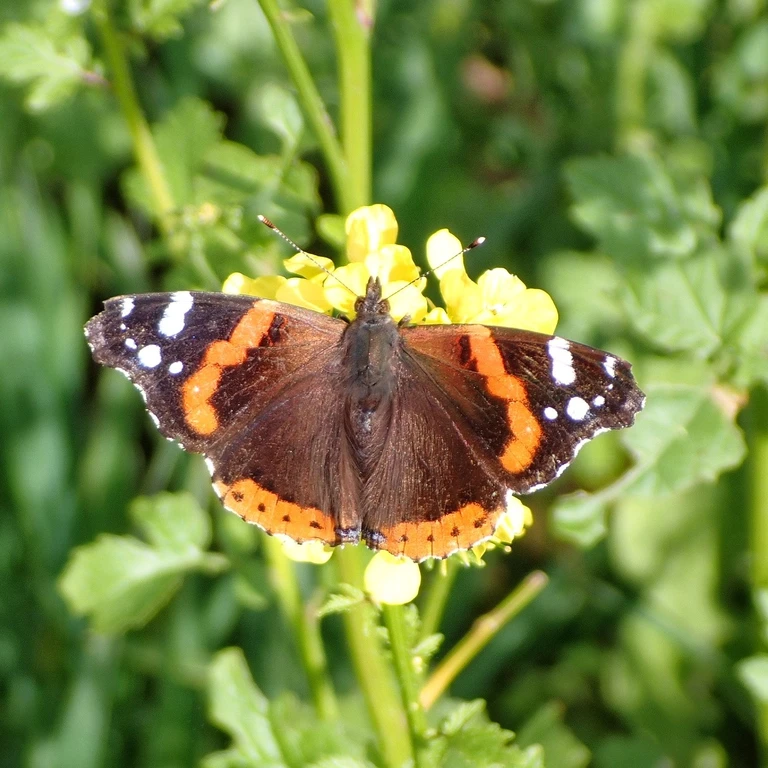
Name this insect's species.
Vanessa atalanta
